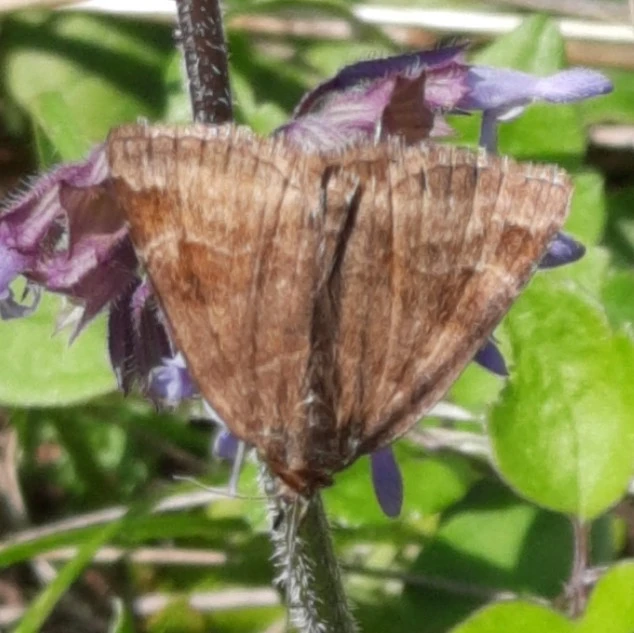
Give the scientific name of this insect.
Euclidia glyphica
